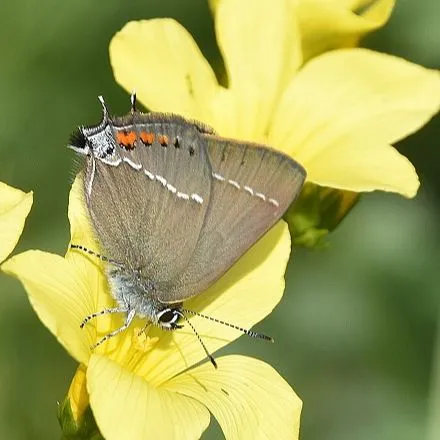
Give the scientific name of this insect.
Satyrium spini (also Tuttiola spini)
